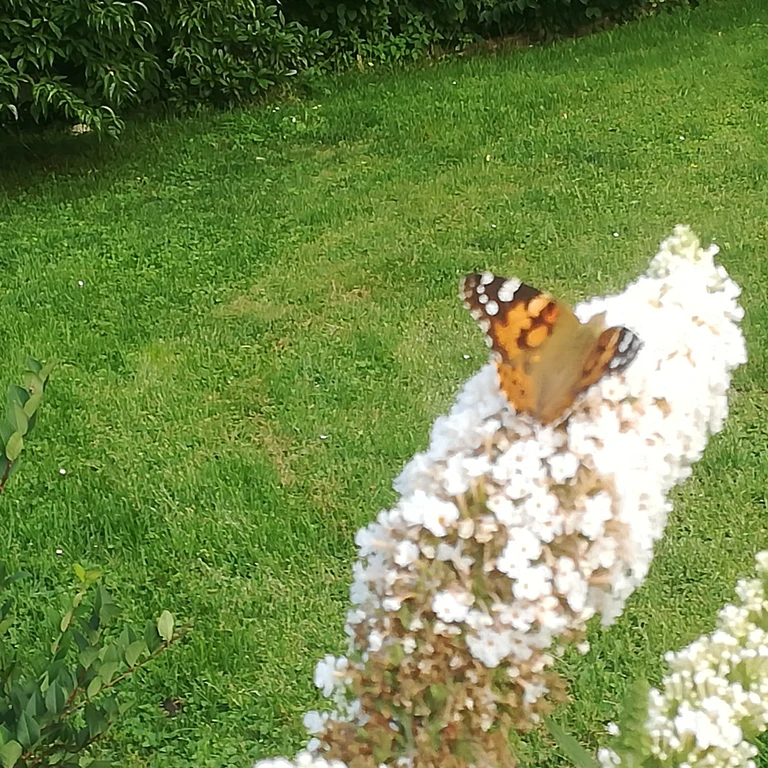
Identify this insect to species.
Vanessa cardui
